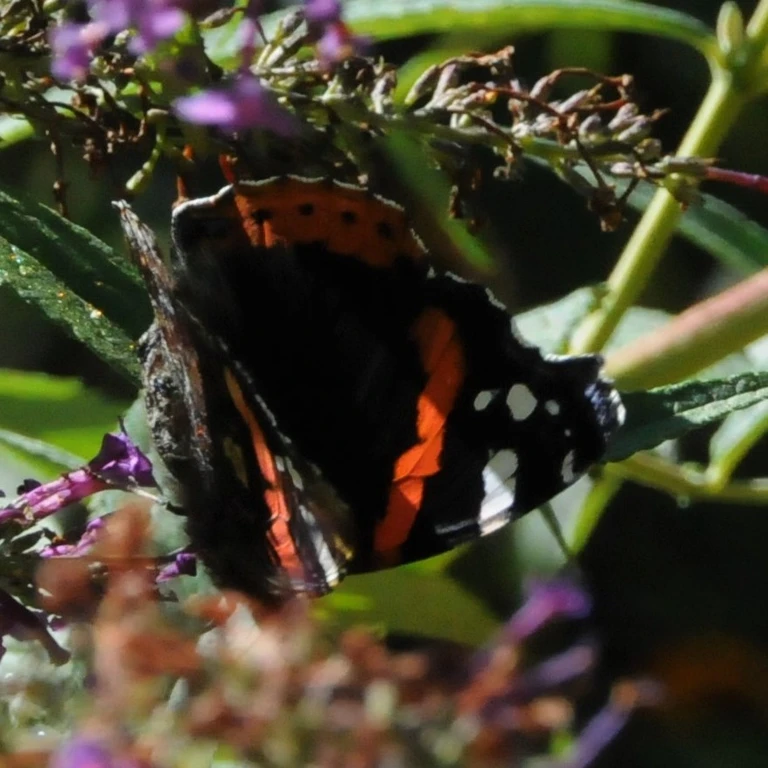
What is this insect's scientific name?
Vanessa atalanta
